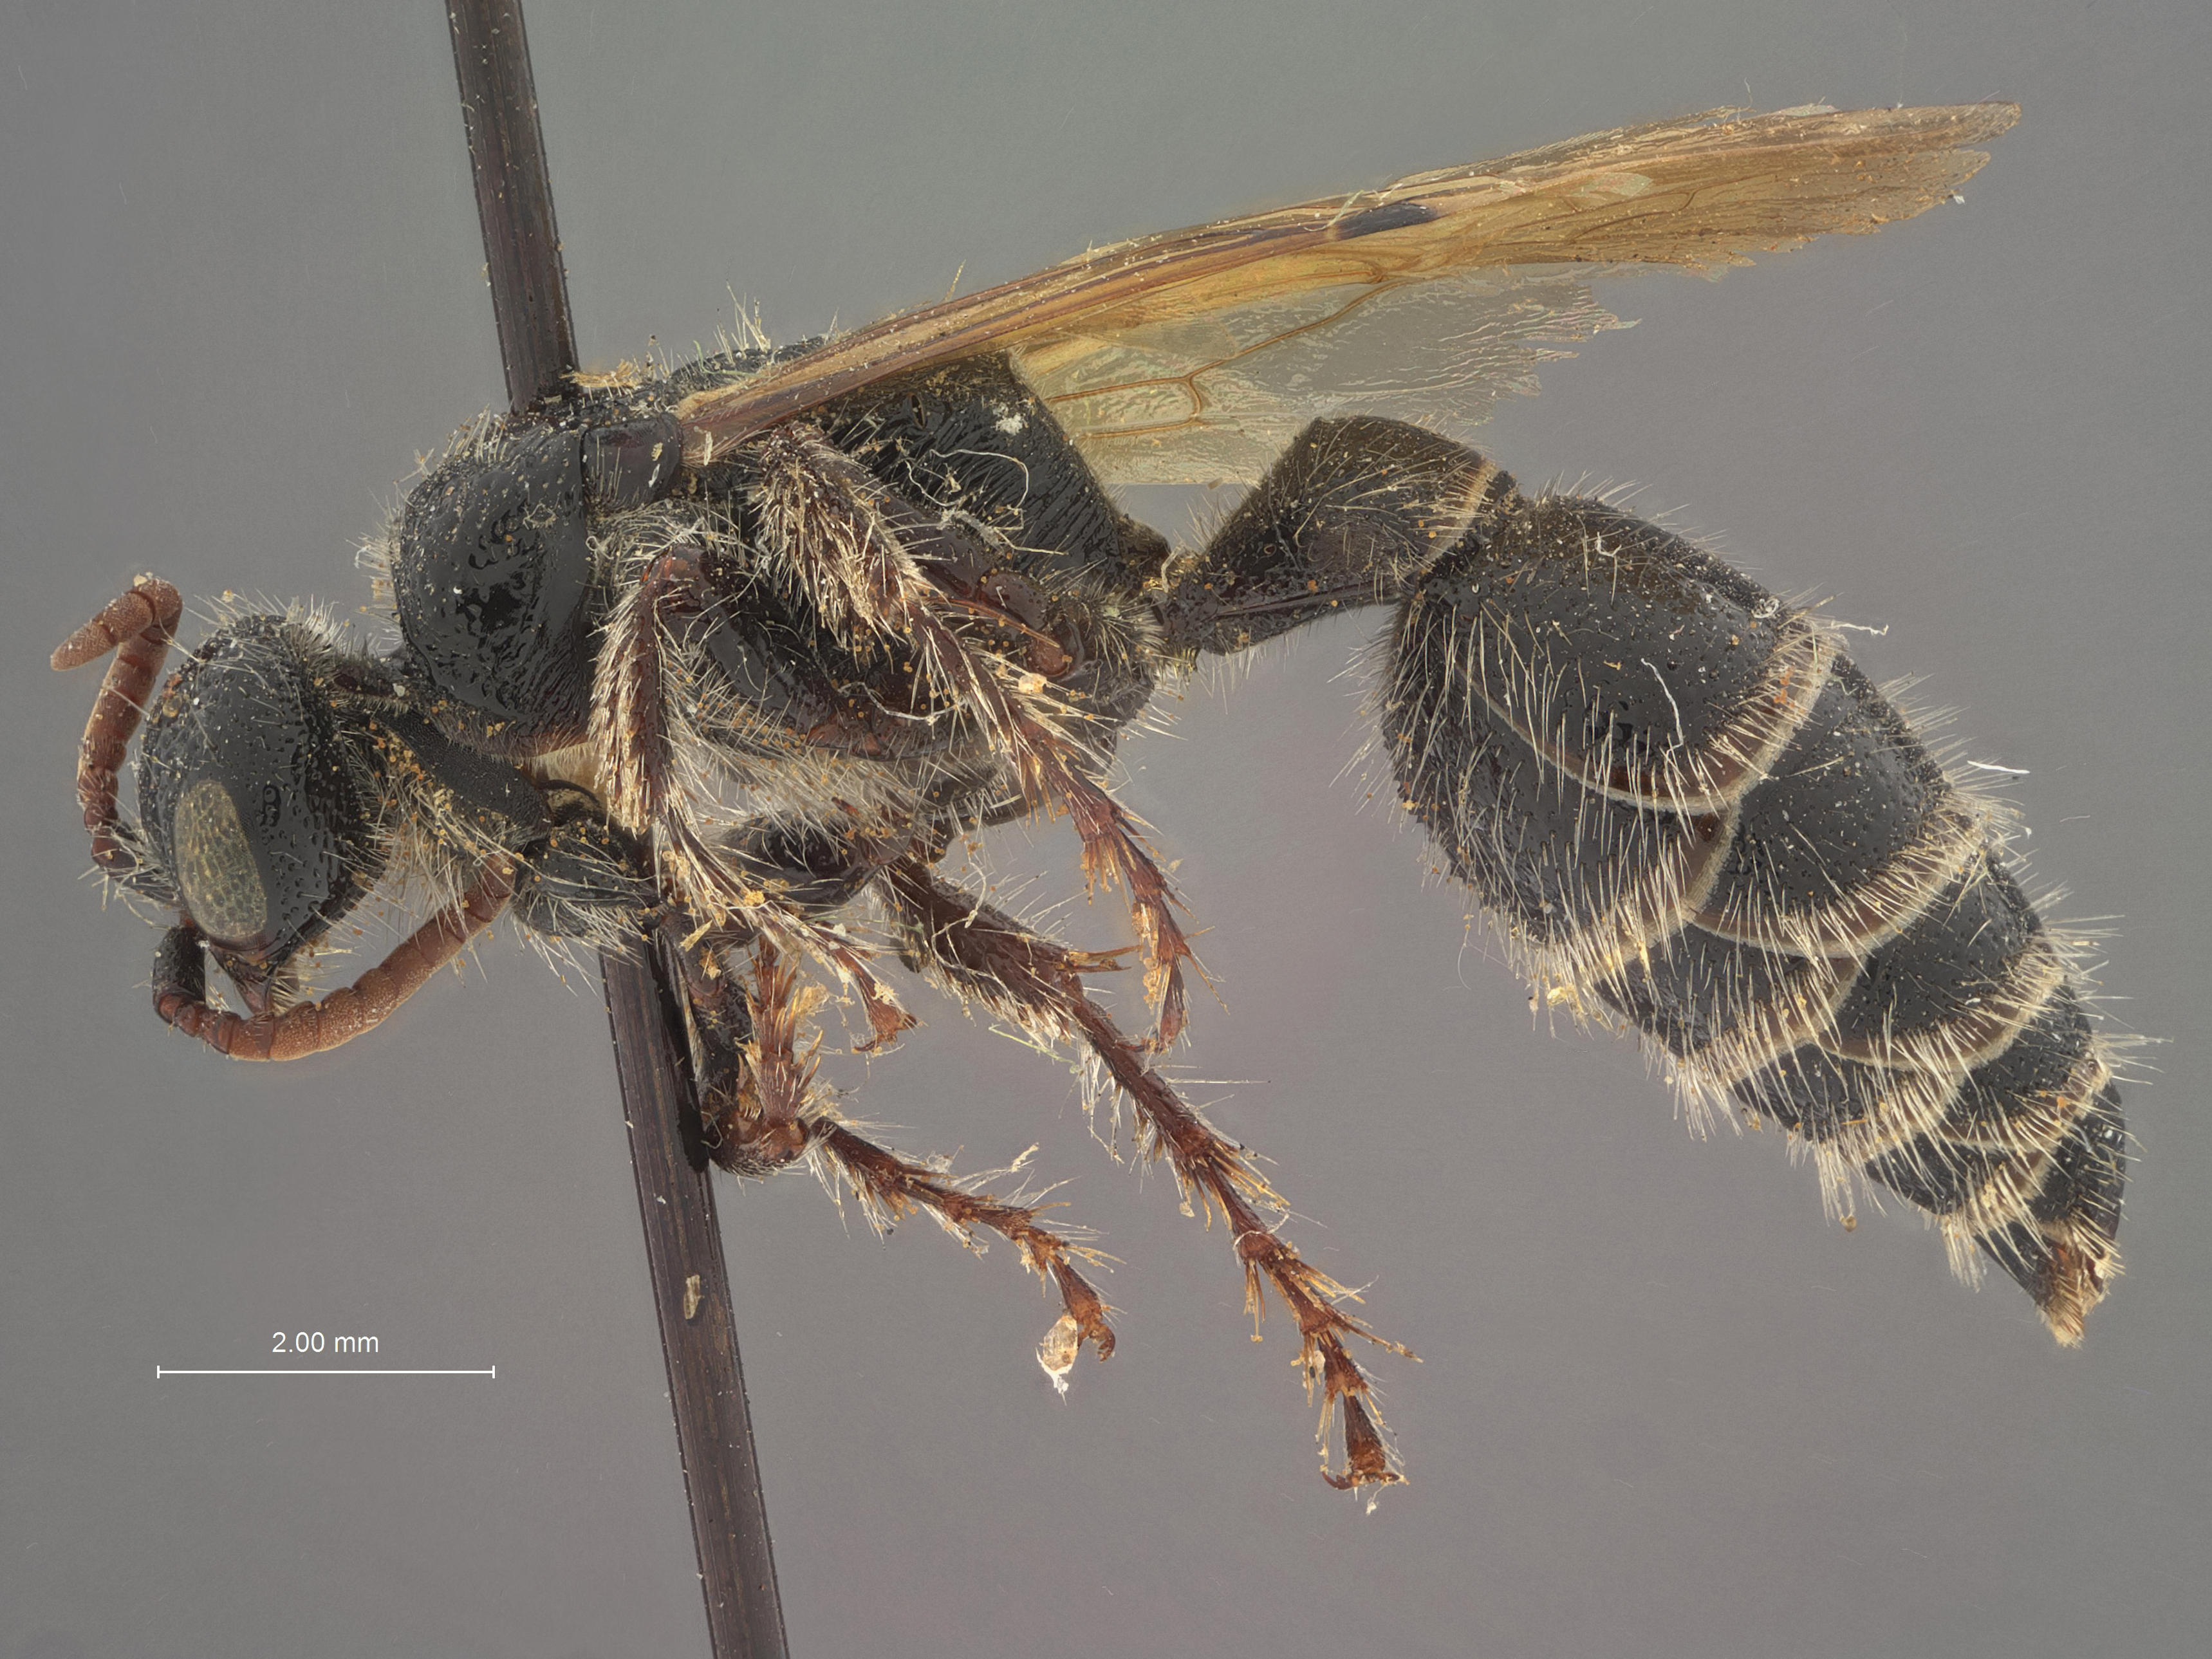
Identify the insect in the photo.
Neotiphia crawfordi
